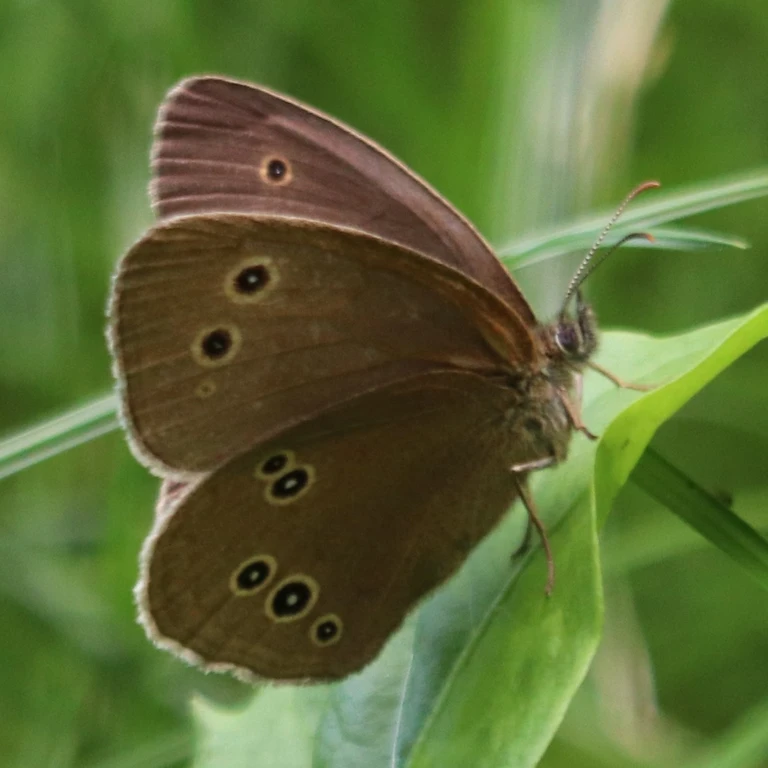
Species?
Aphantopus hyperantus
